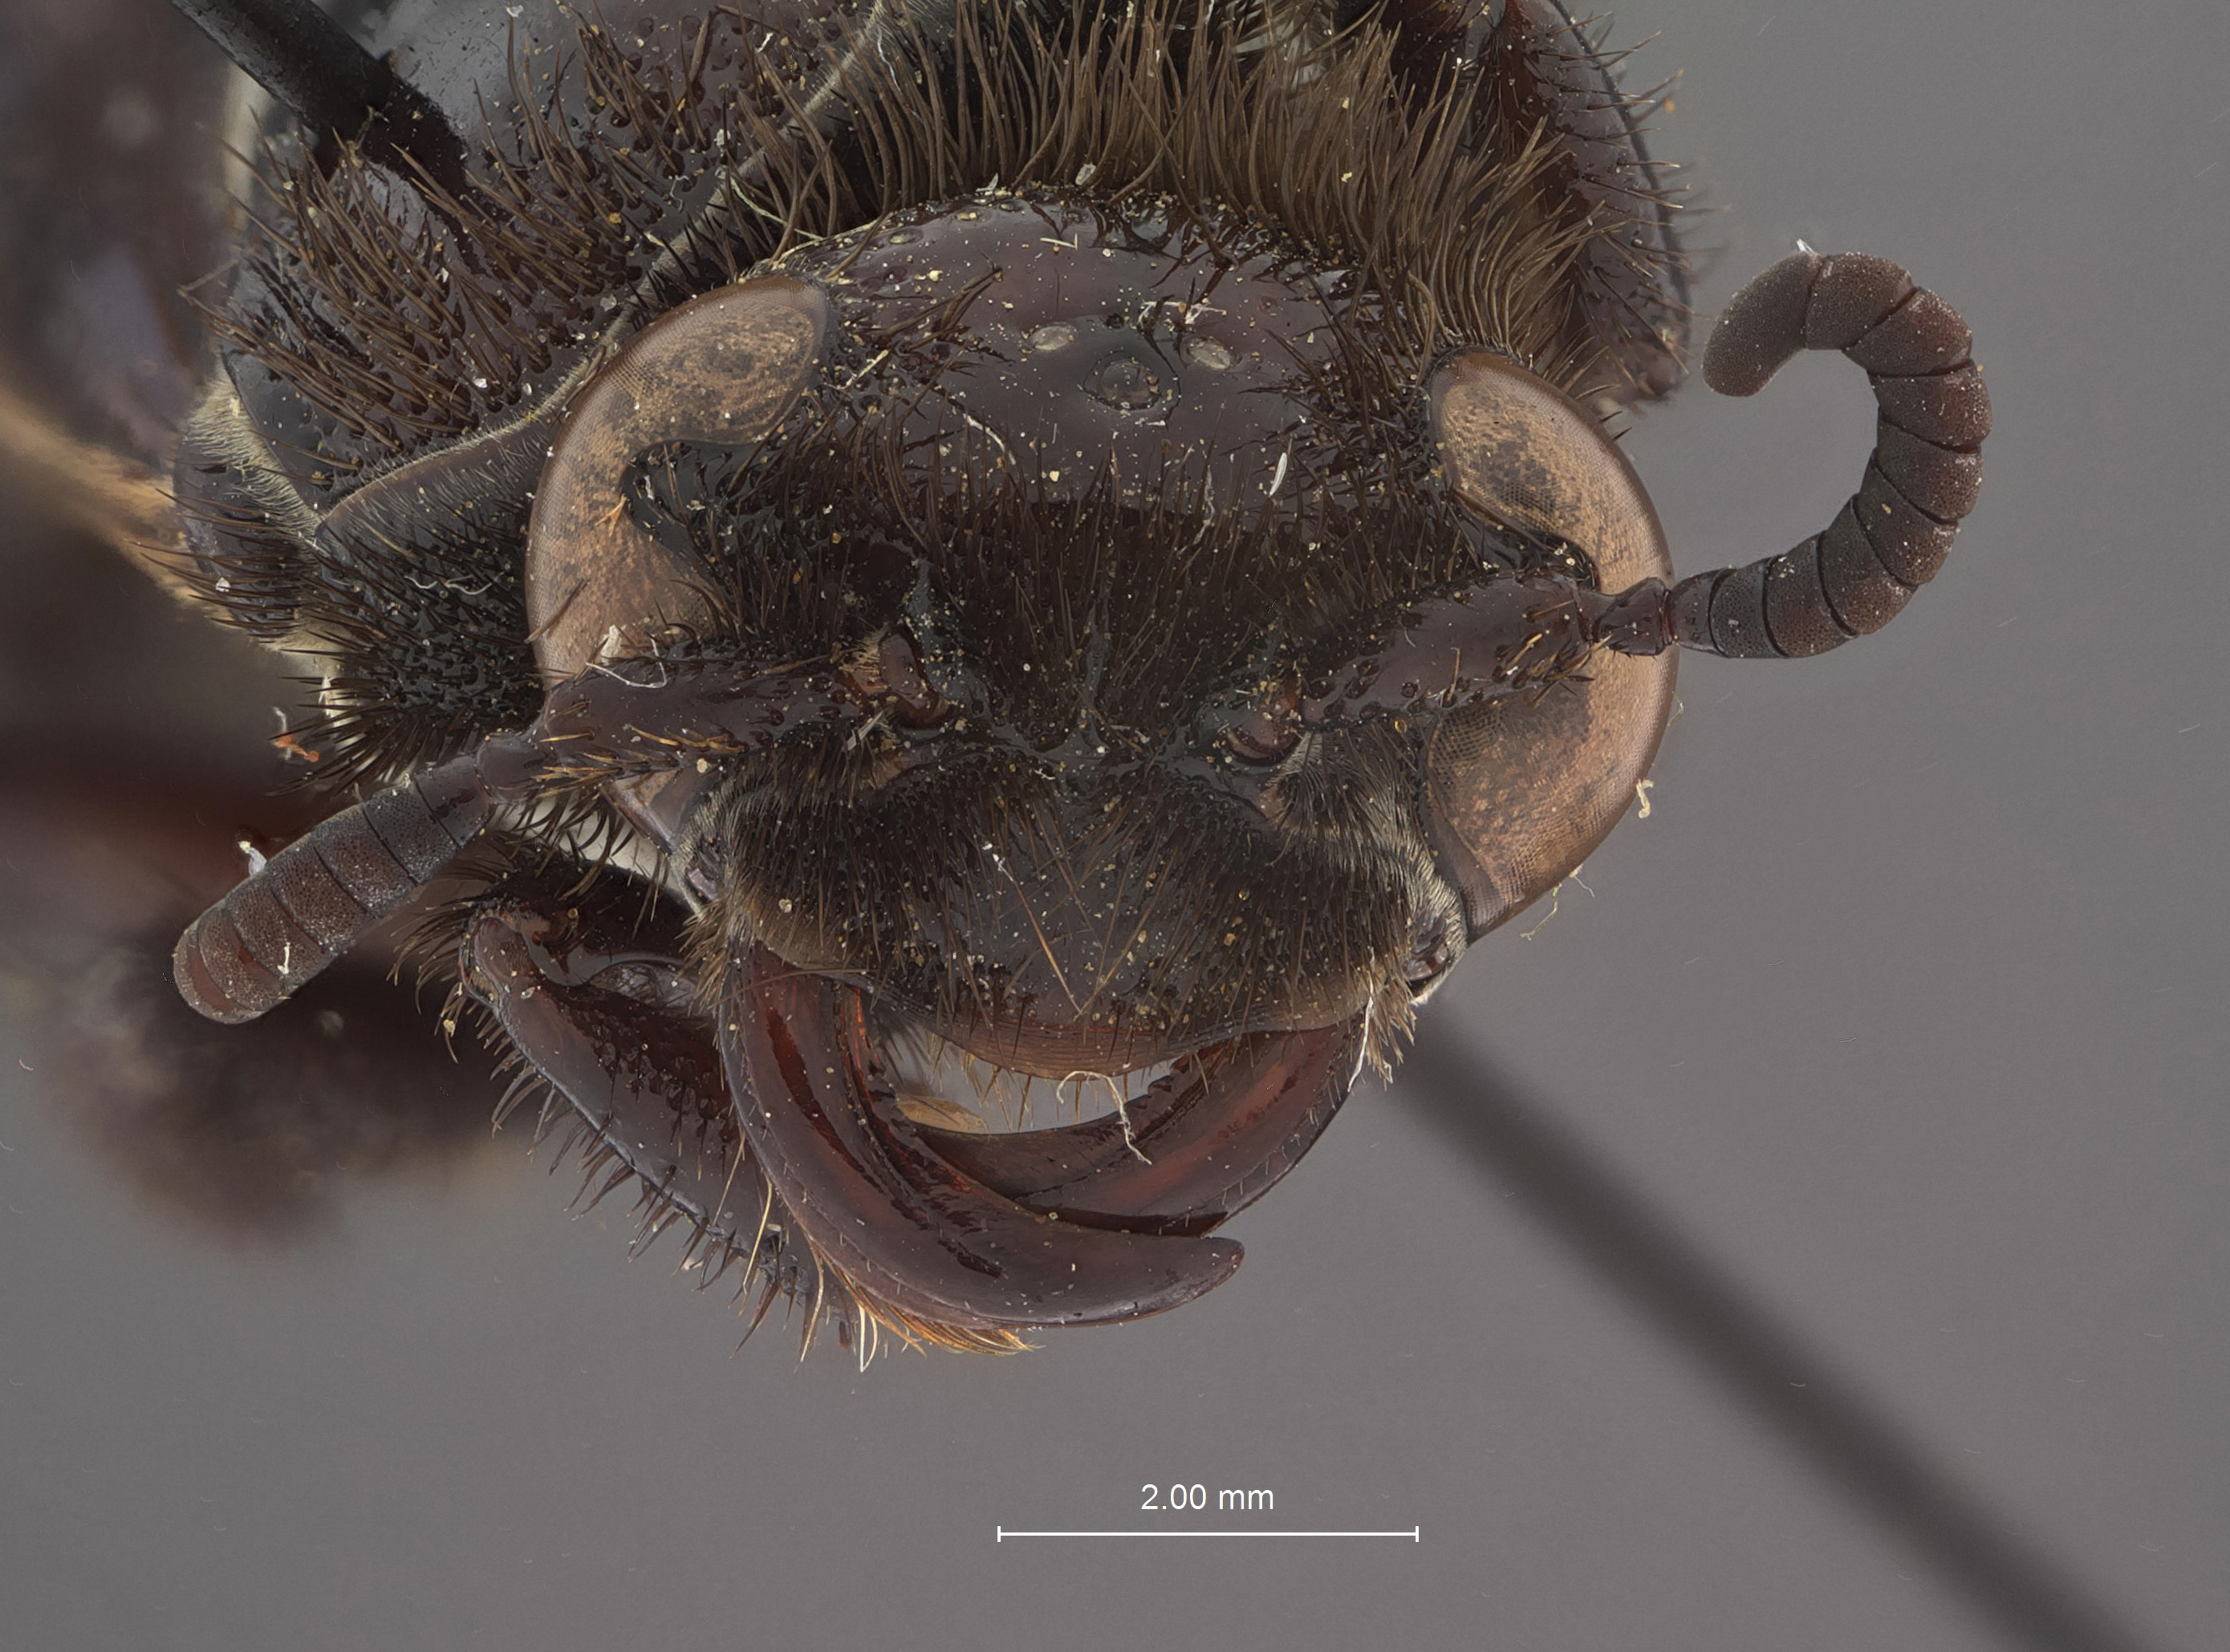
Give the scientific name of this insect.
Campsomeris solomonis
